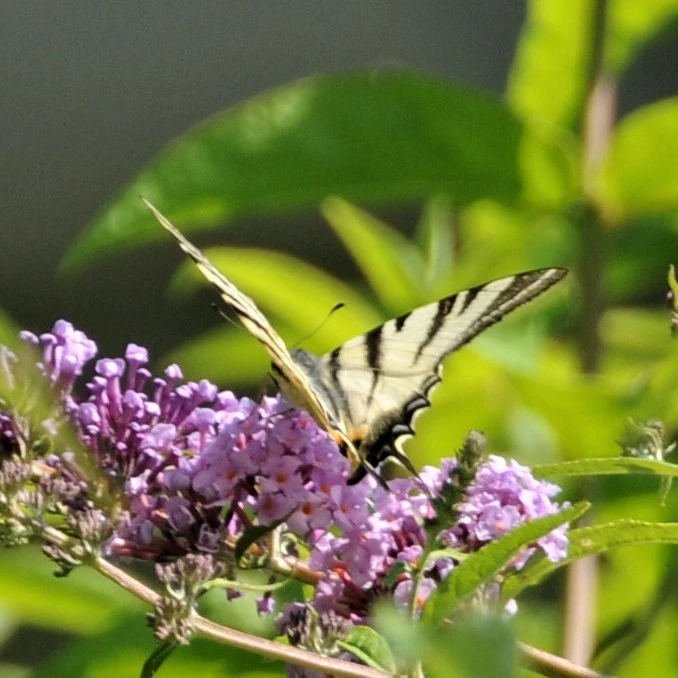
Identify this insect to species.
Iphiclides podalirius
